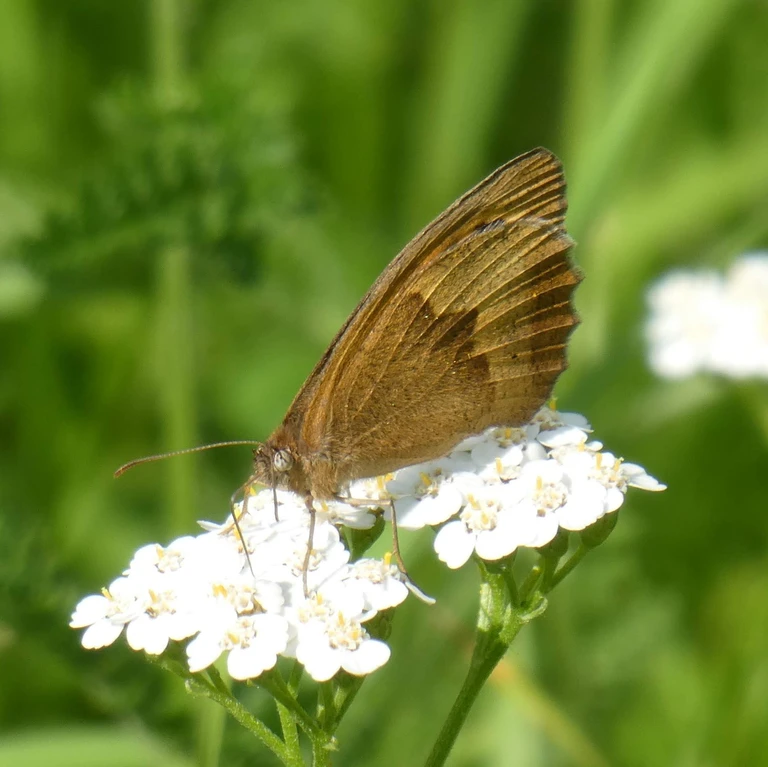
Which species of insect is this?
Maniola jurtina
